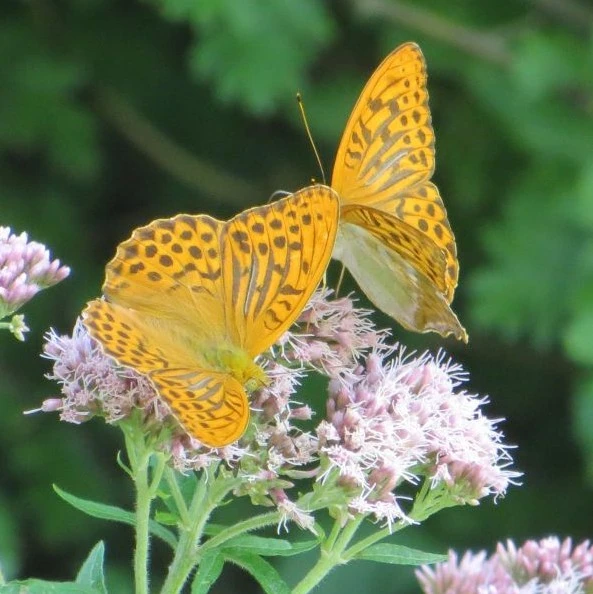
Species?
Argynnis paphia
